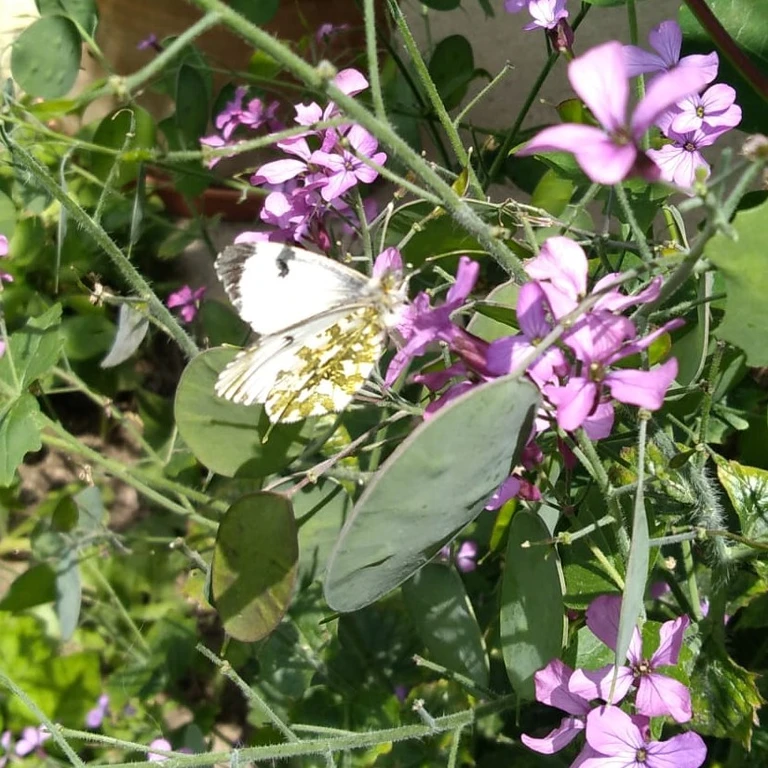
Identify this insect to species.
Anthocharis cardamines
